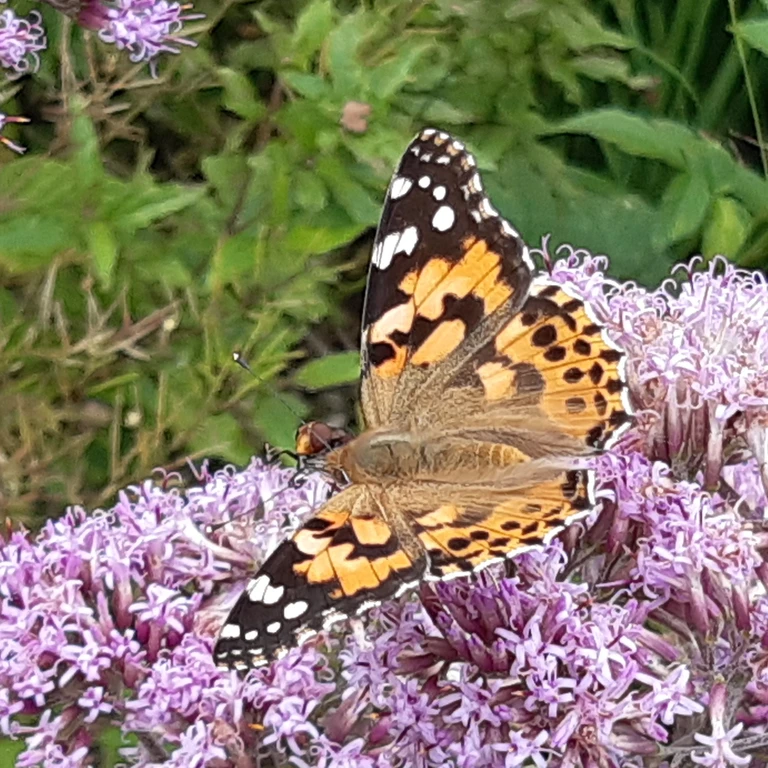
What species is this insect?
Vanessa cardui
